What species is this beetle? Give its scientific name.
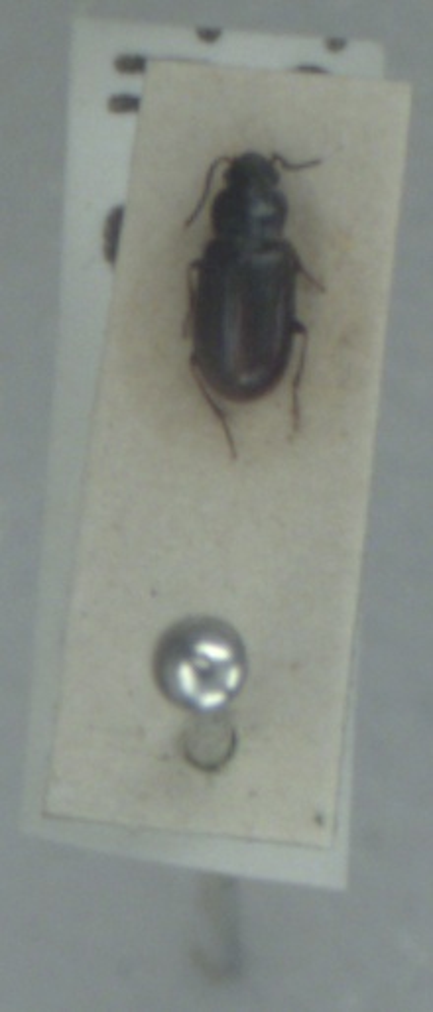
Acupalpus brunnipes
